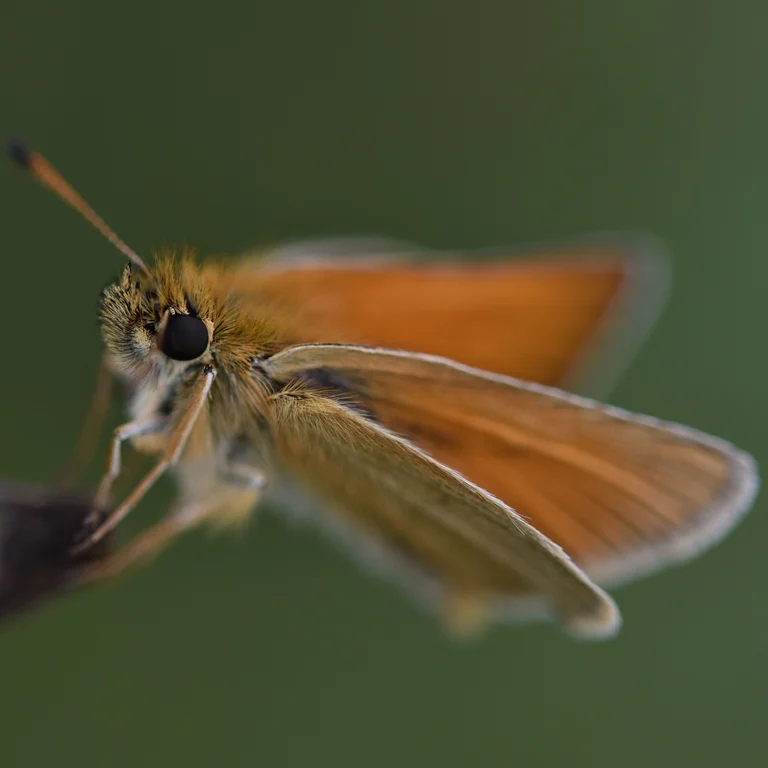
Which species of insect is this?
Thymelicus lineola
